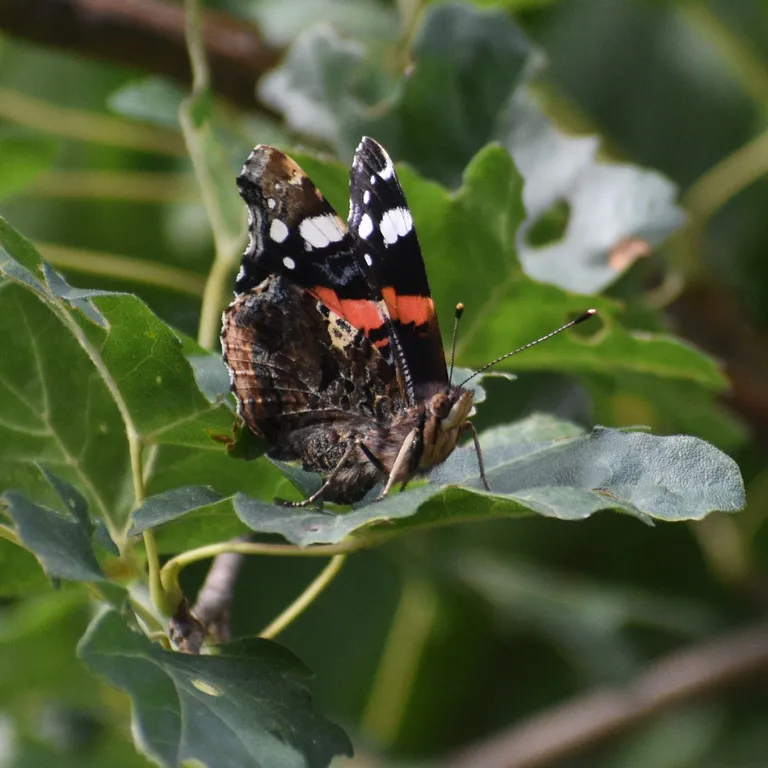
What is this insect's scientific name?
Vanessa atalanta
